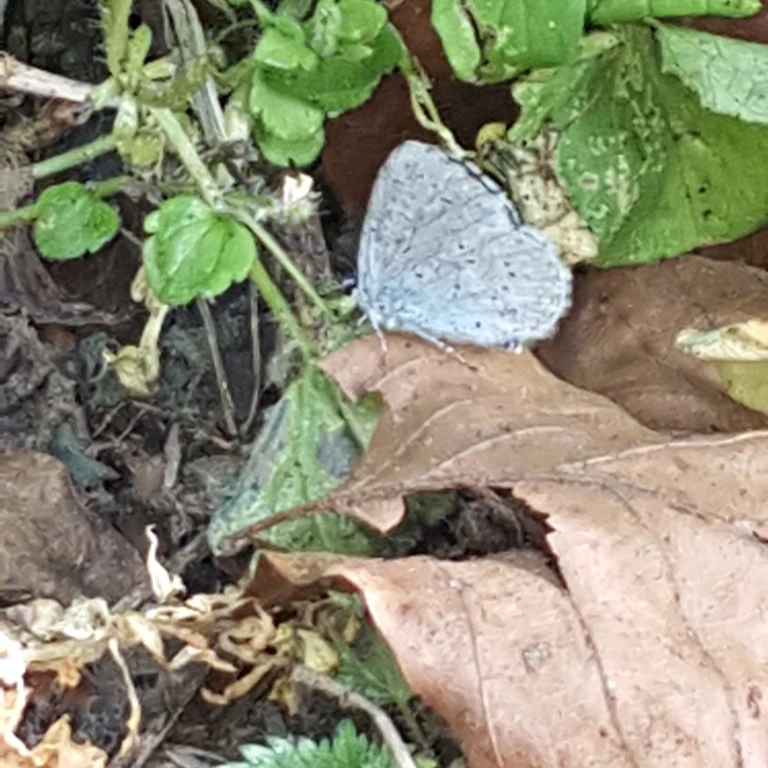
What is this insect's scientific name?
Celastrina argiolus
